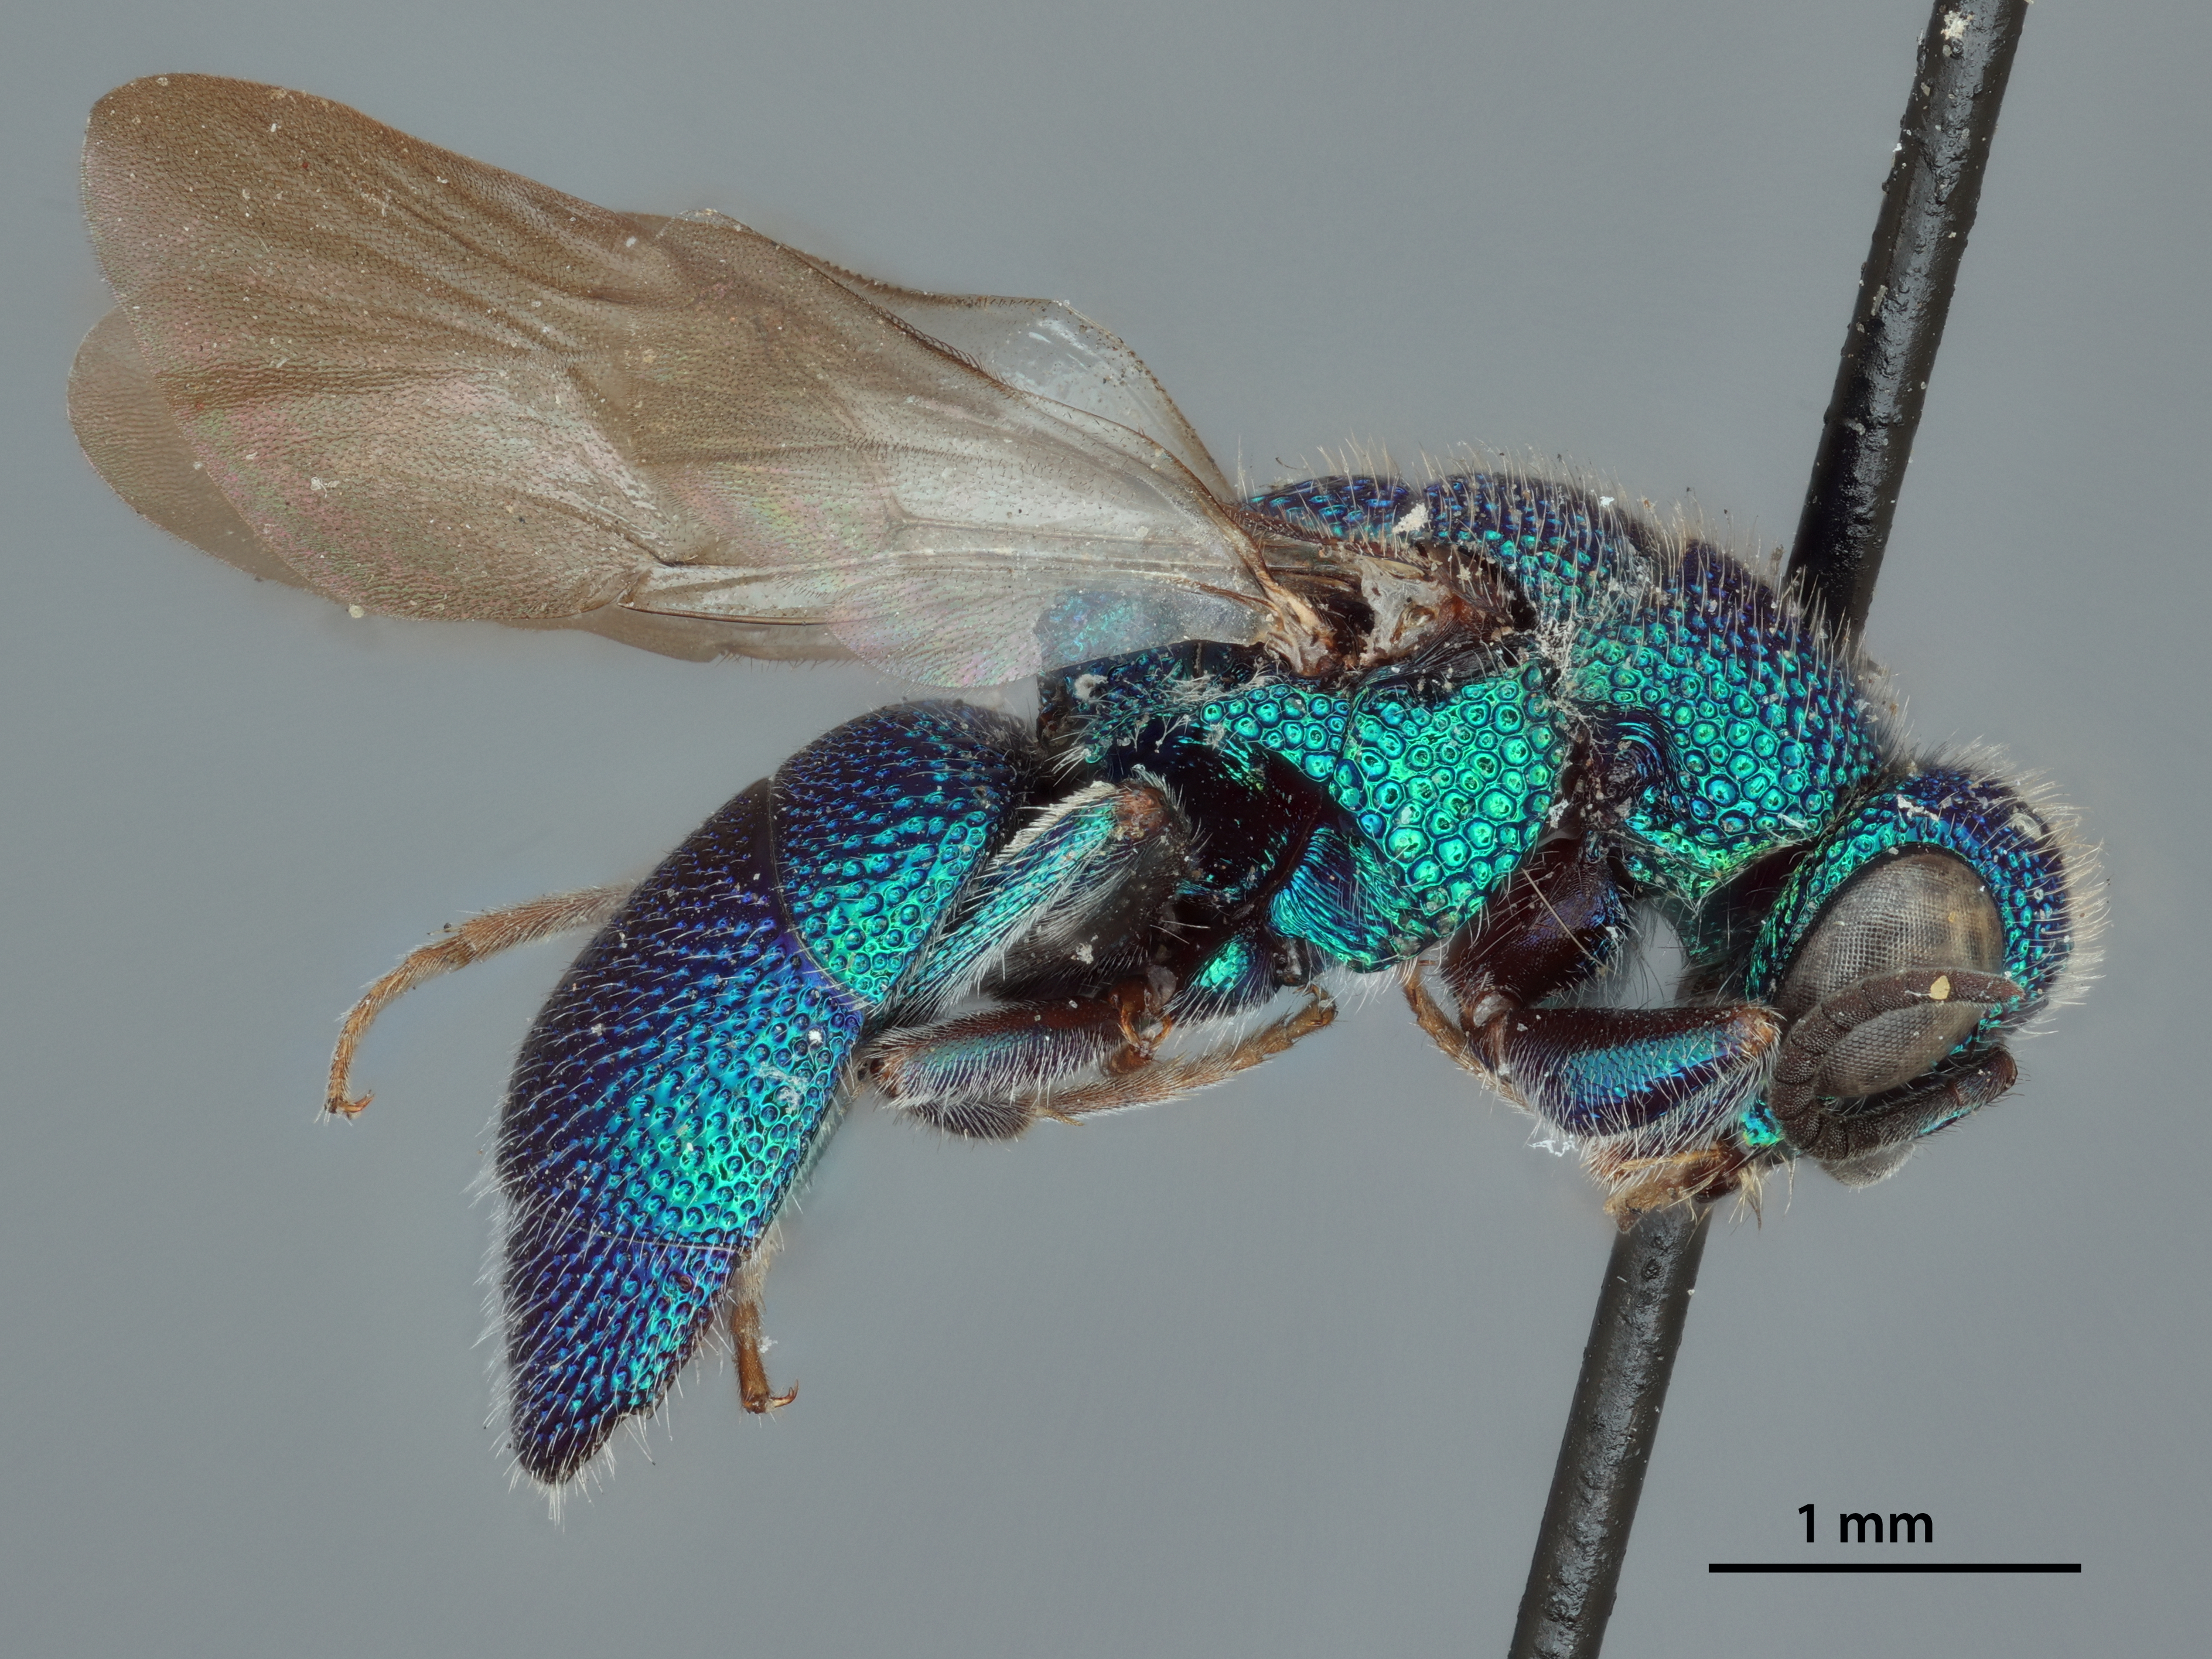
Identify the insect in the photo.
Hedychrum stantoni
